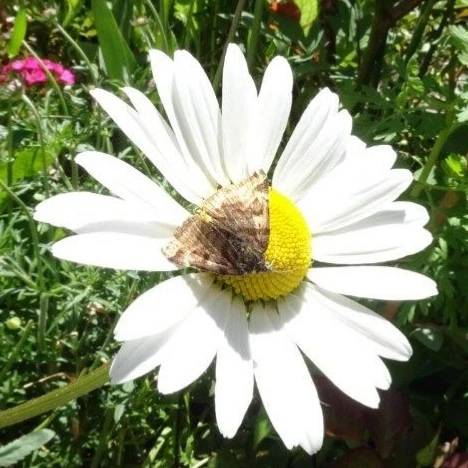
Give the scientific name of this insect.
Euclidia glyphica
